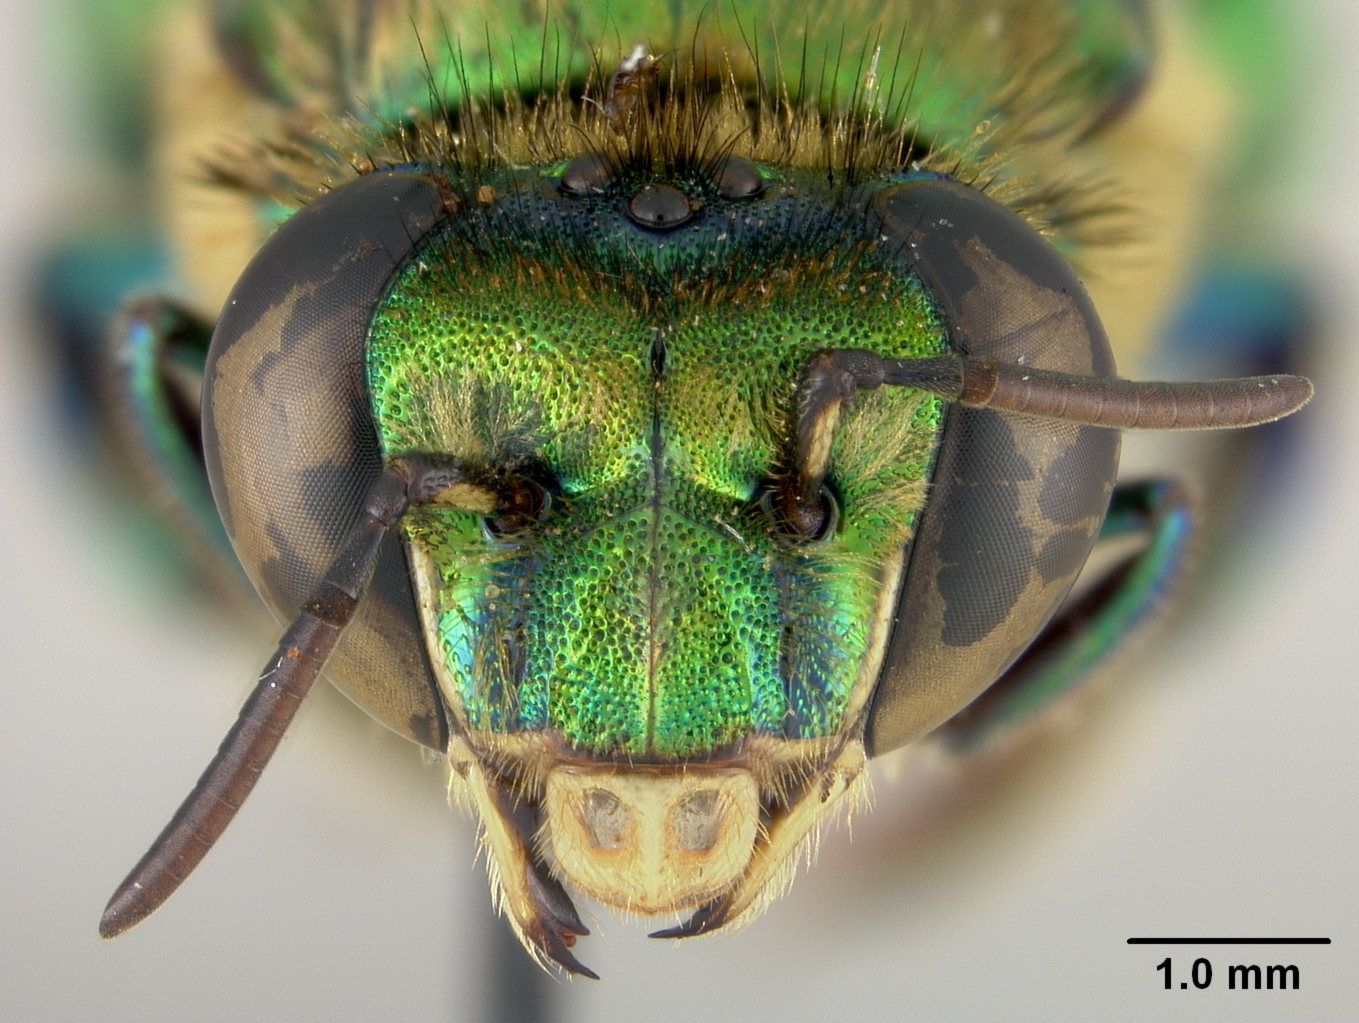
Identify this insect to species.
Euglossa gibbosa
